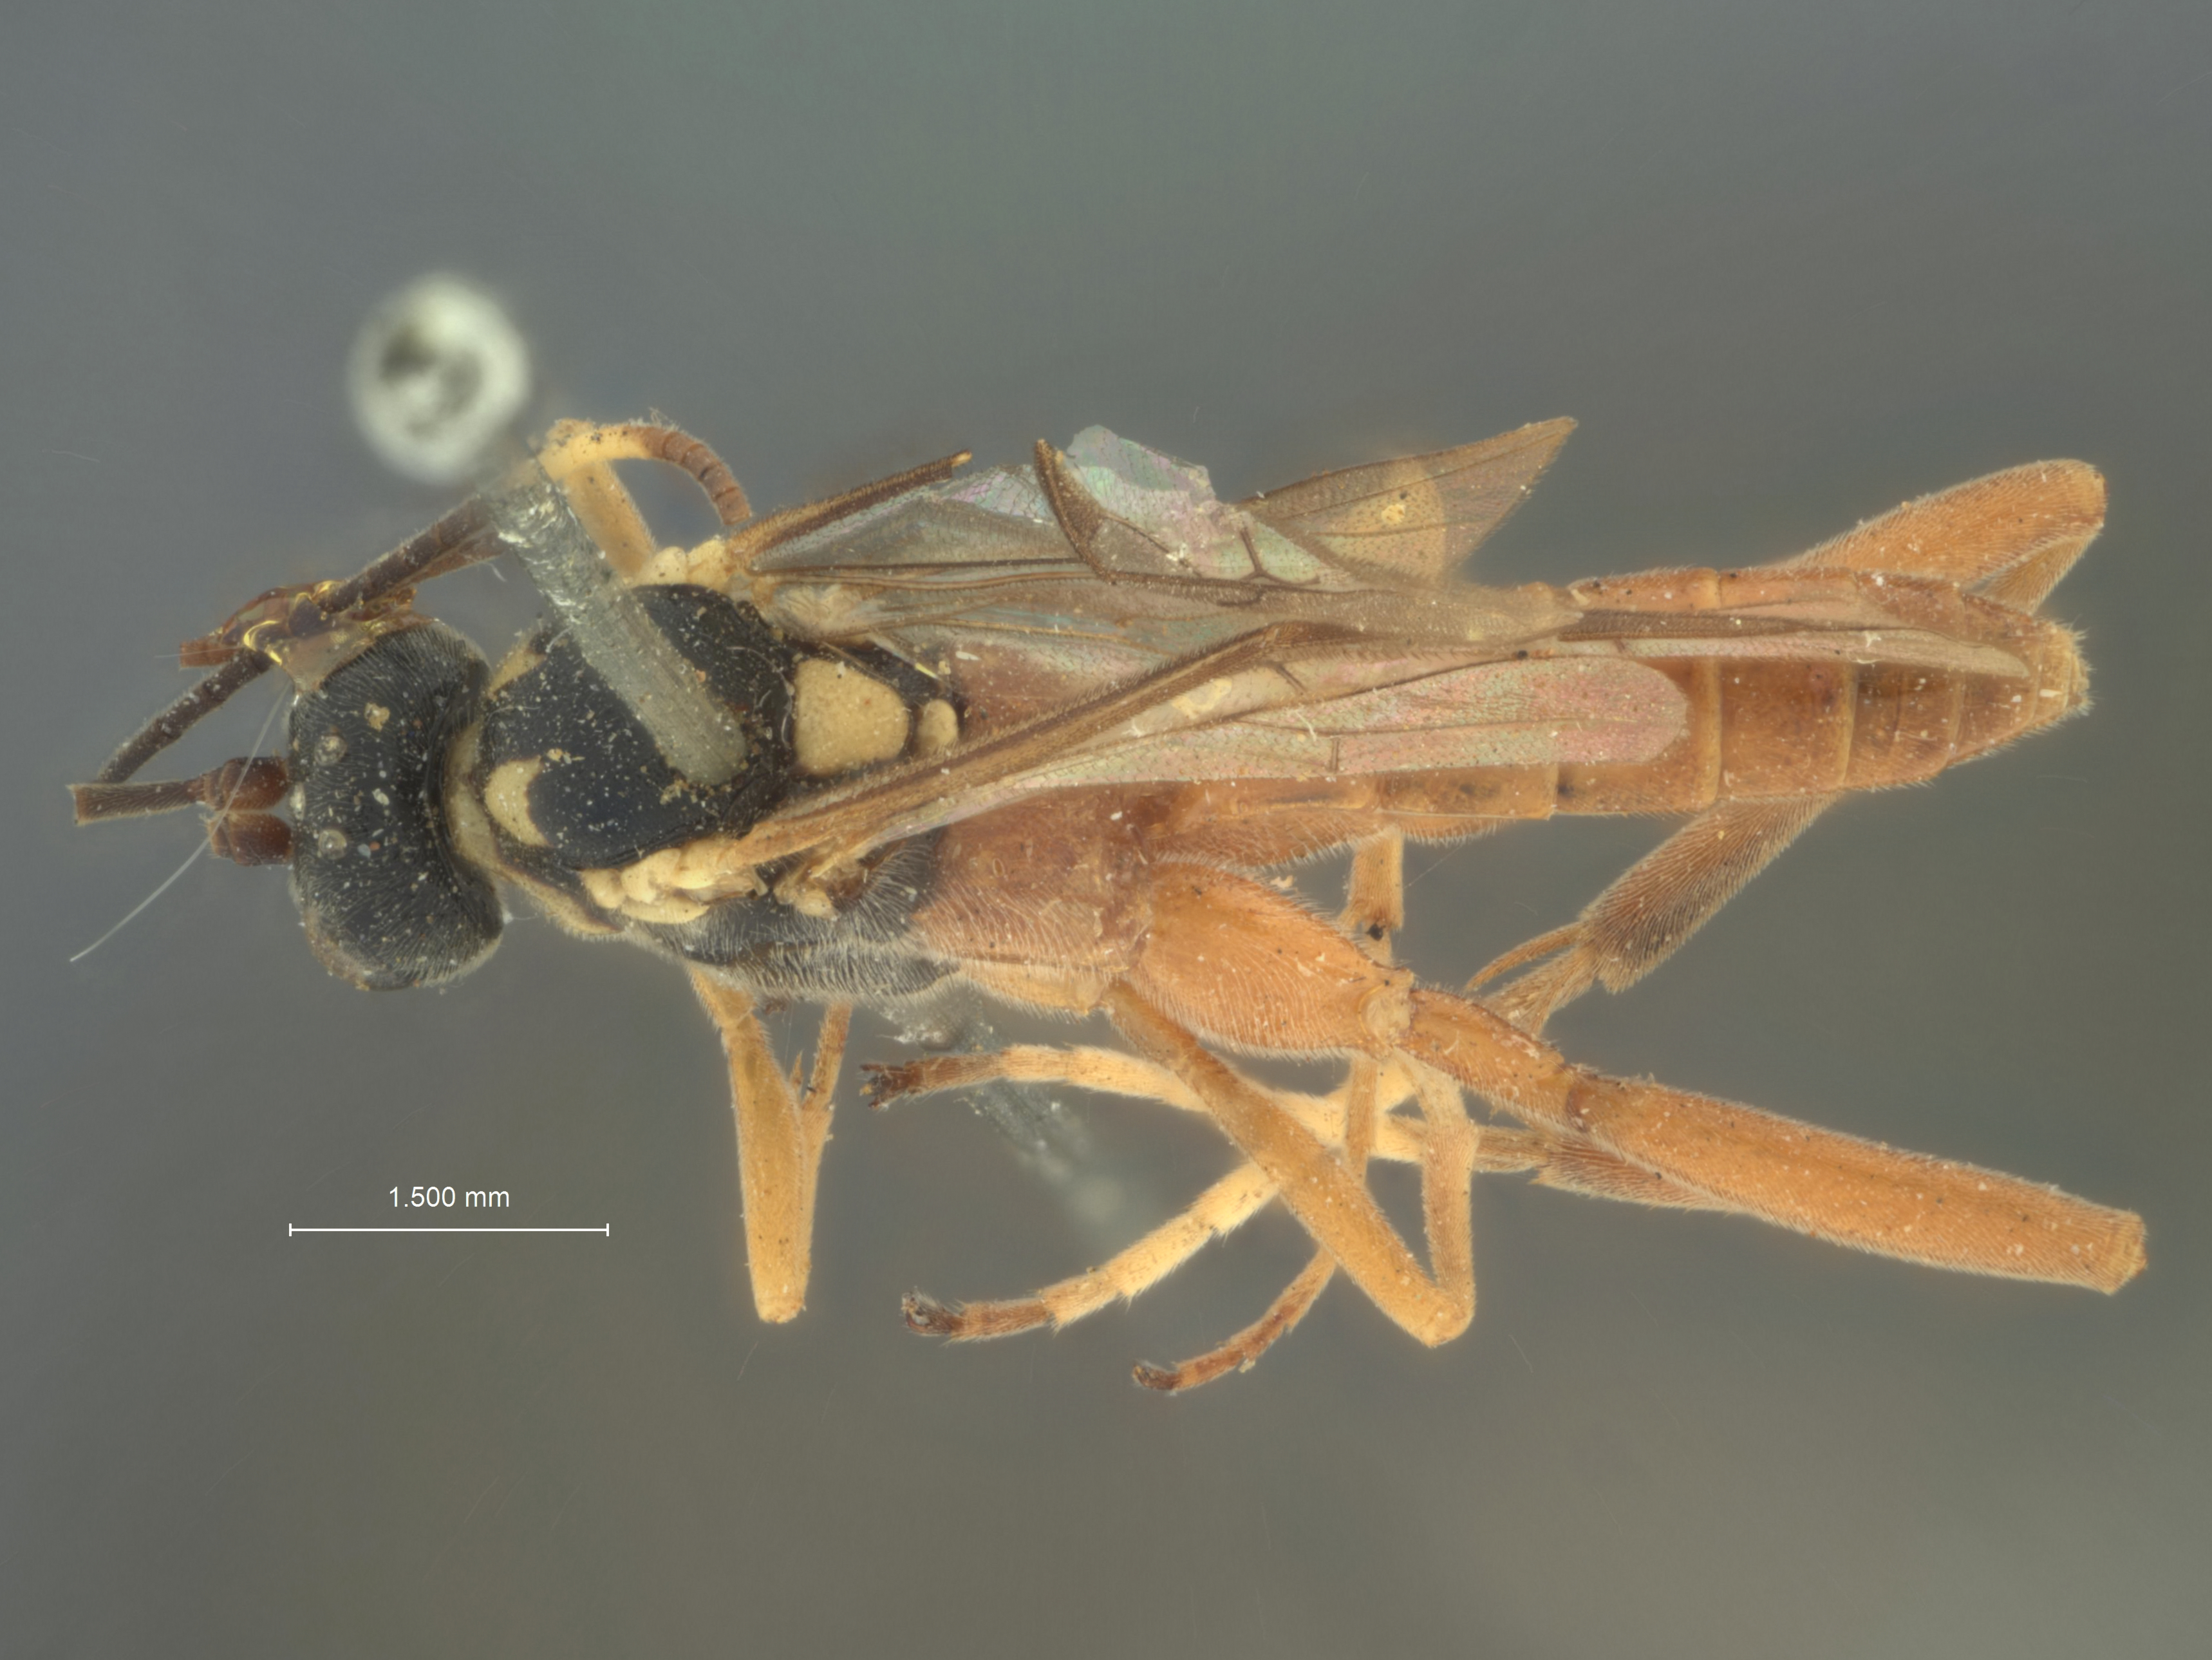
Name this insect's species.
Exetastes bioculatus
